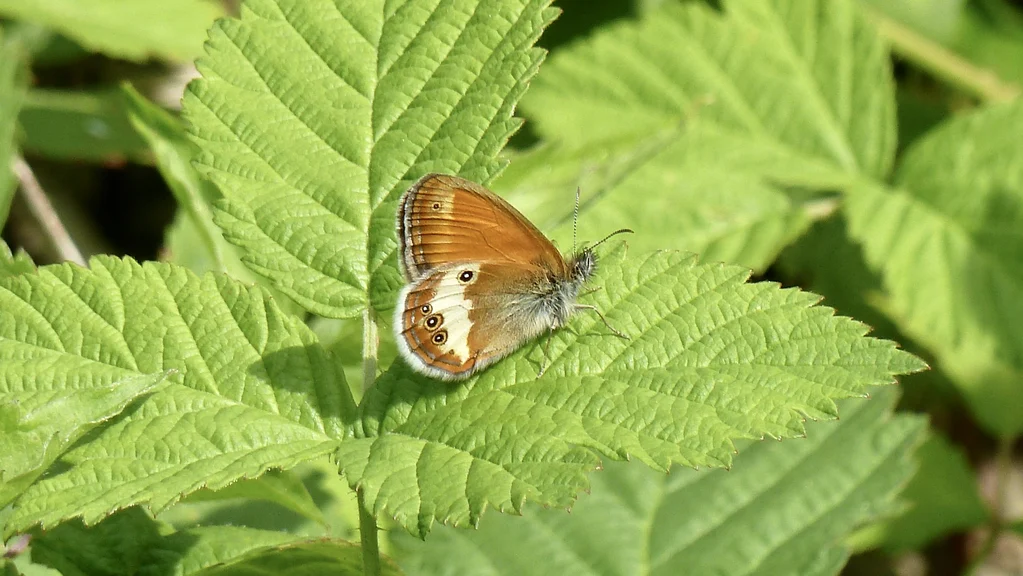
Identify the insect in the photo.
Coenonympha arcania
